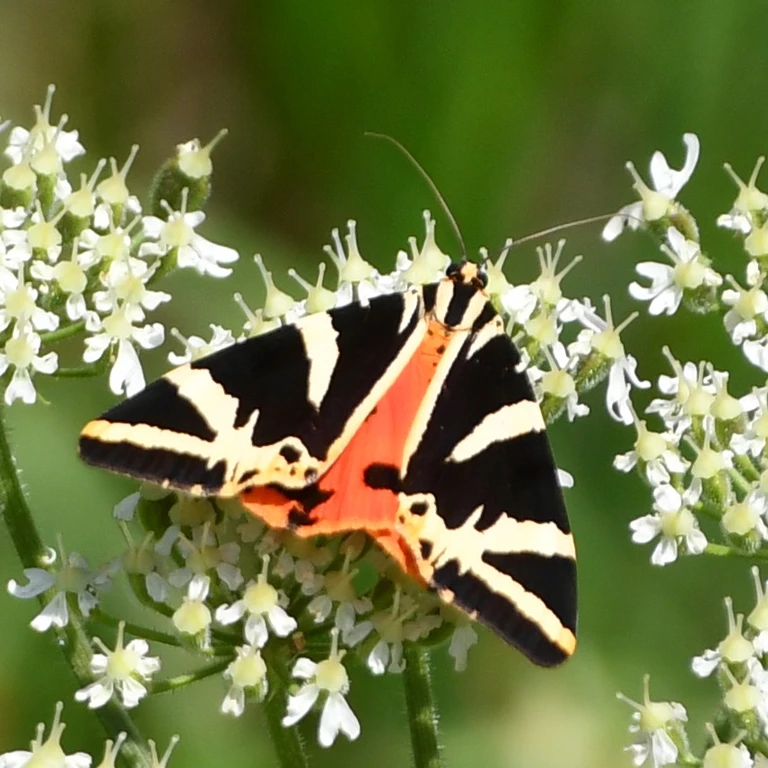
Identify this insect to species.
Euplagia quadripunctaria
